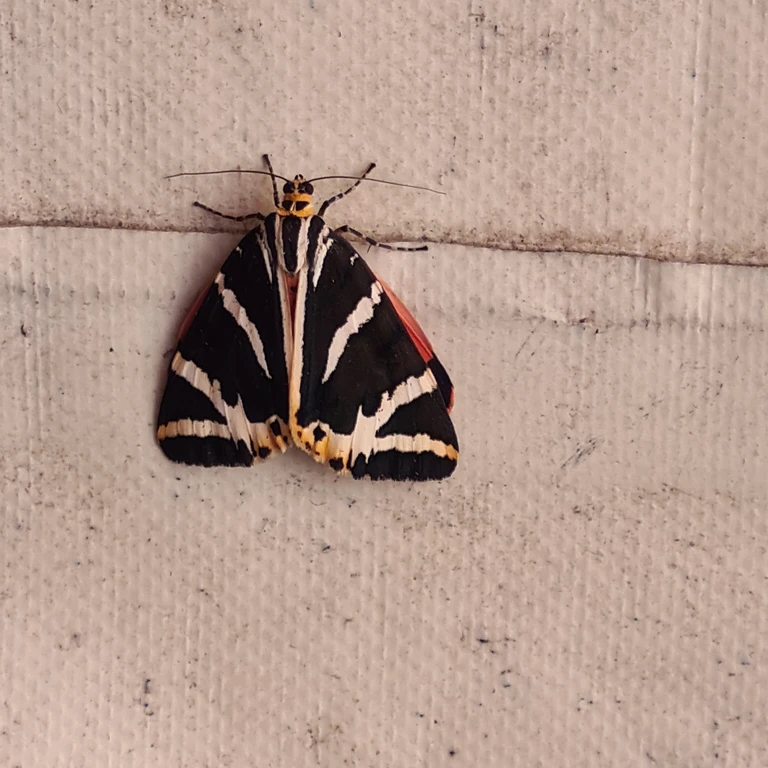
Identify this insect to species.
Euplagia quadripunctaria
